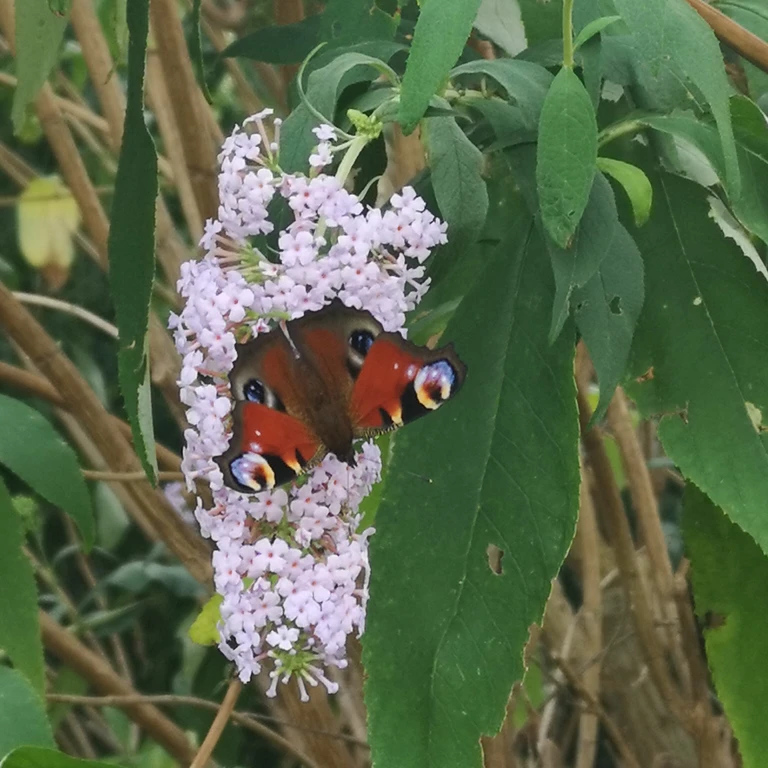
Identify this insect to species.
Aglais io
